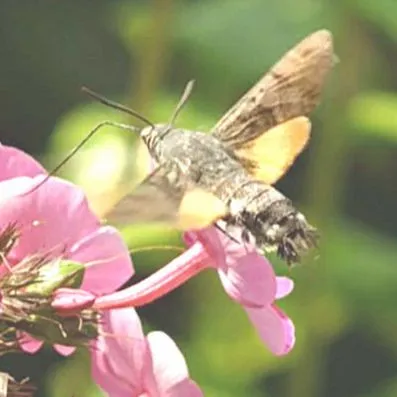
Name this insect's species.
Macroglossum stellatarum
